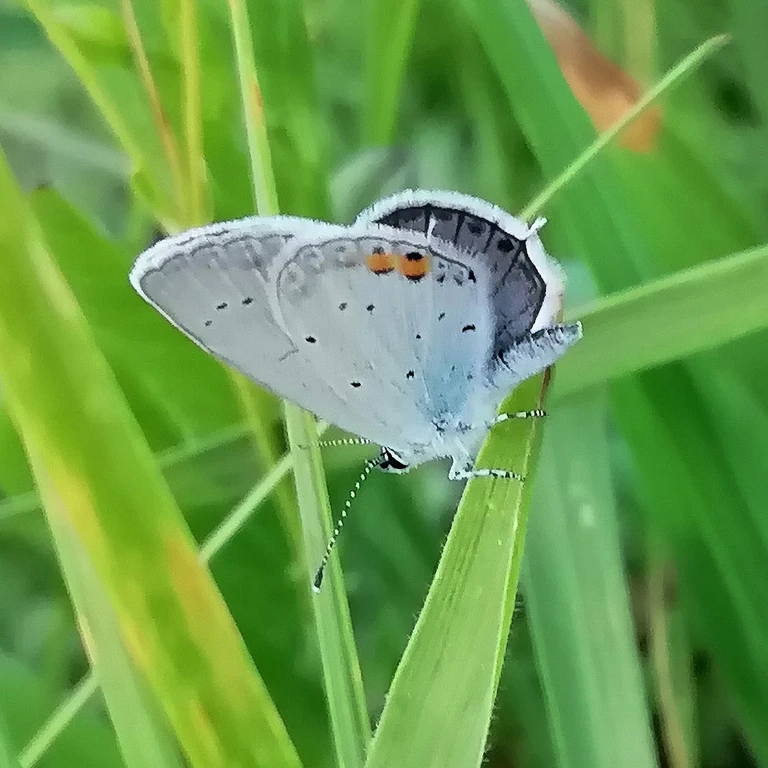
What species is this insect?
Cupido argiades (also Elkalyce argiades)
